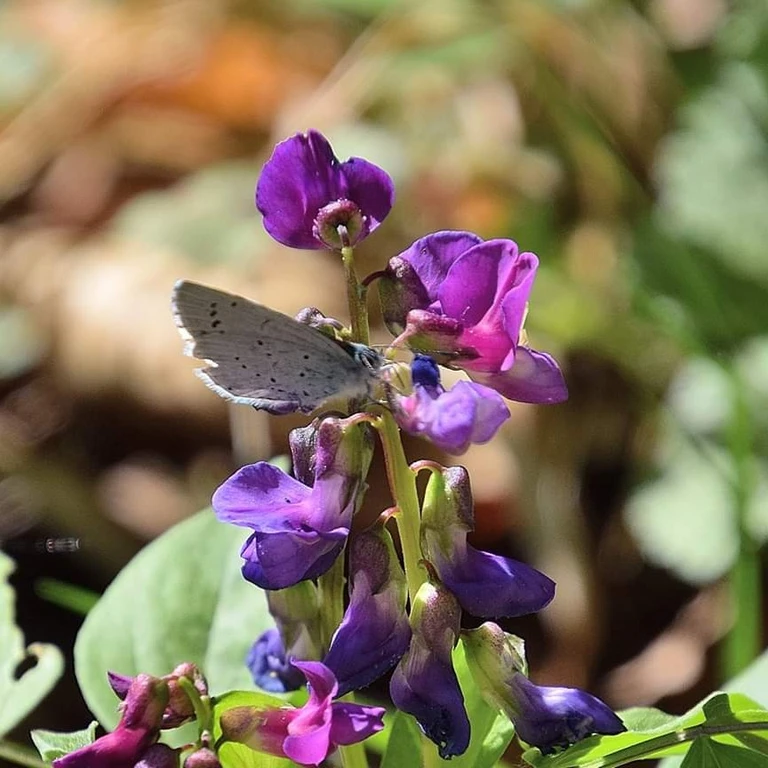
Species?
Celastrina argiolus
